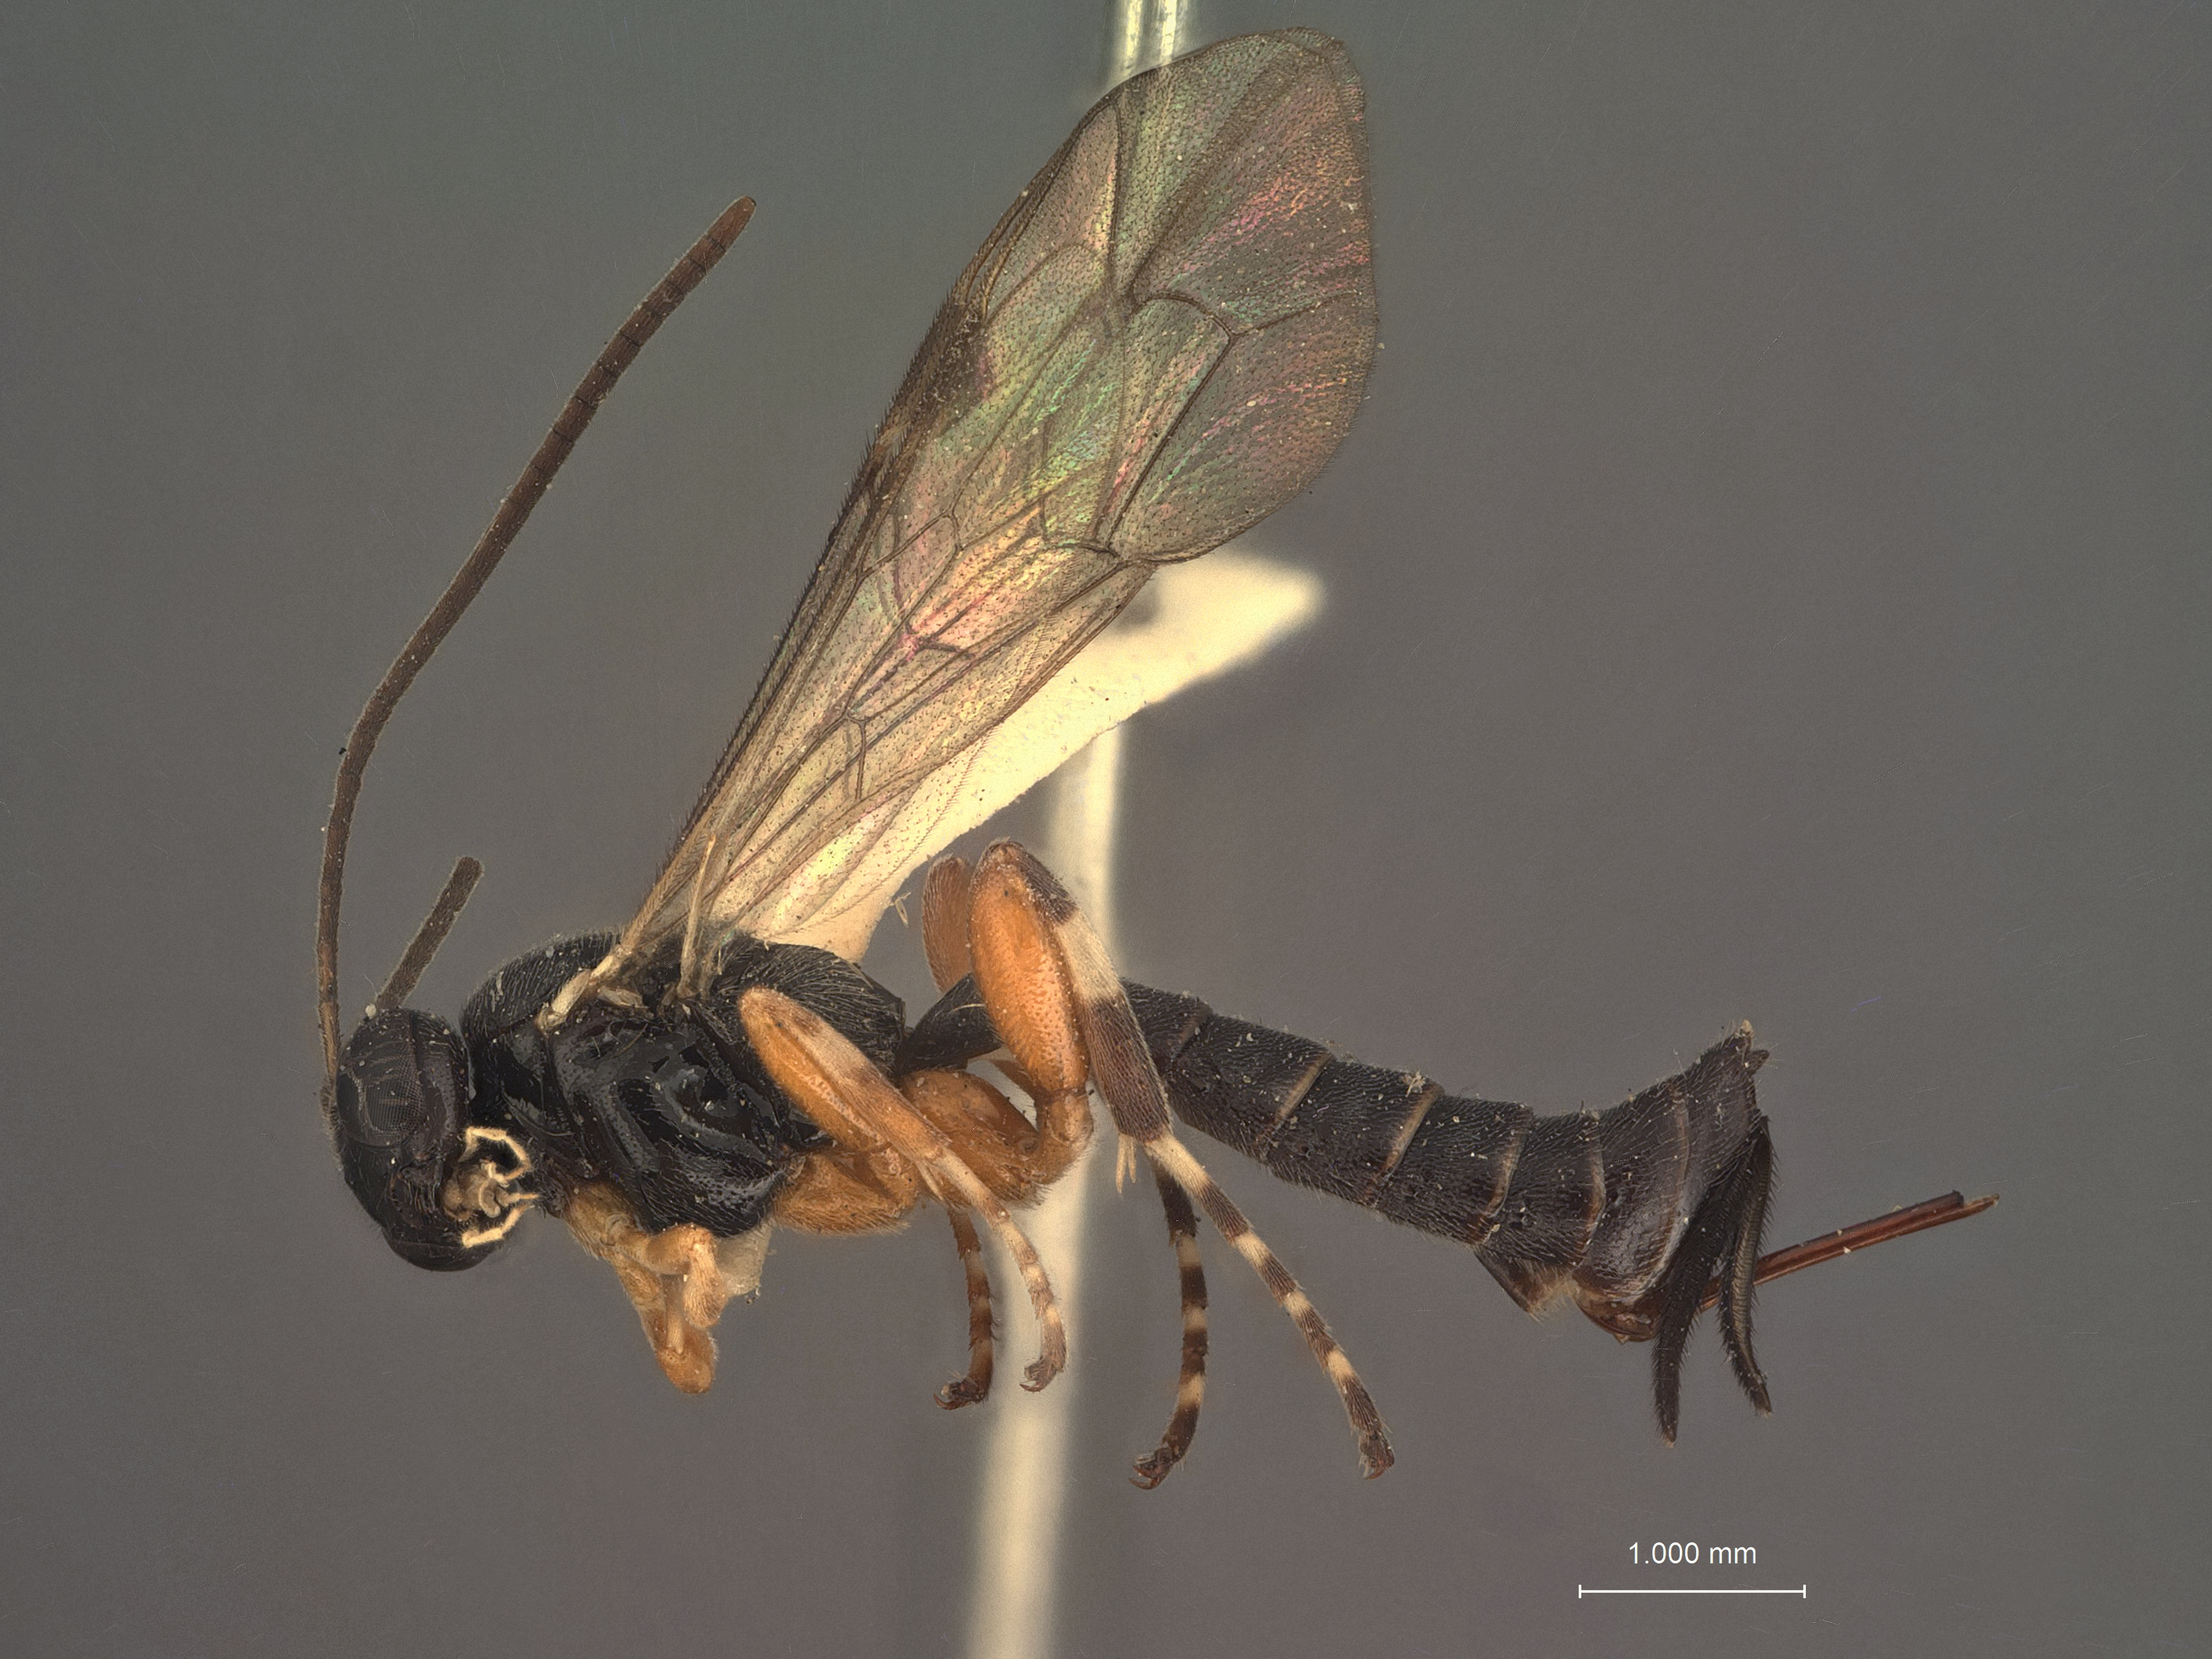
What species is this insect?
Ephialtes pacificus
